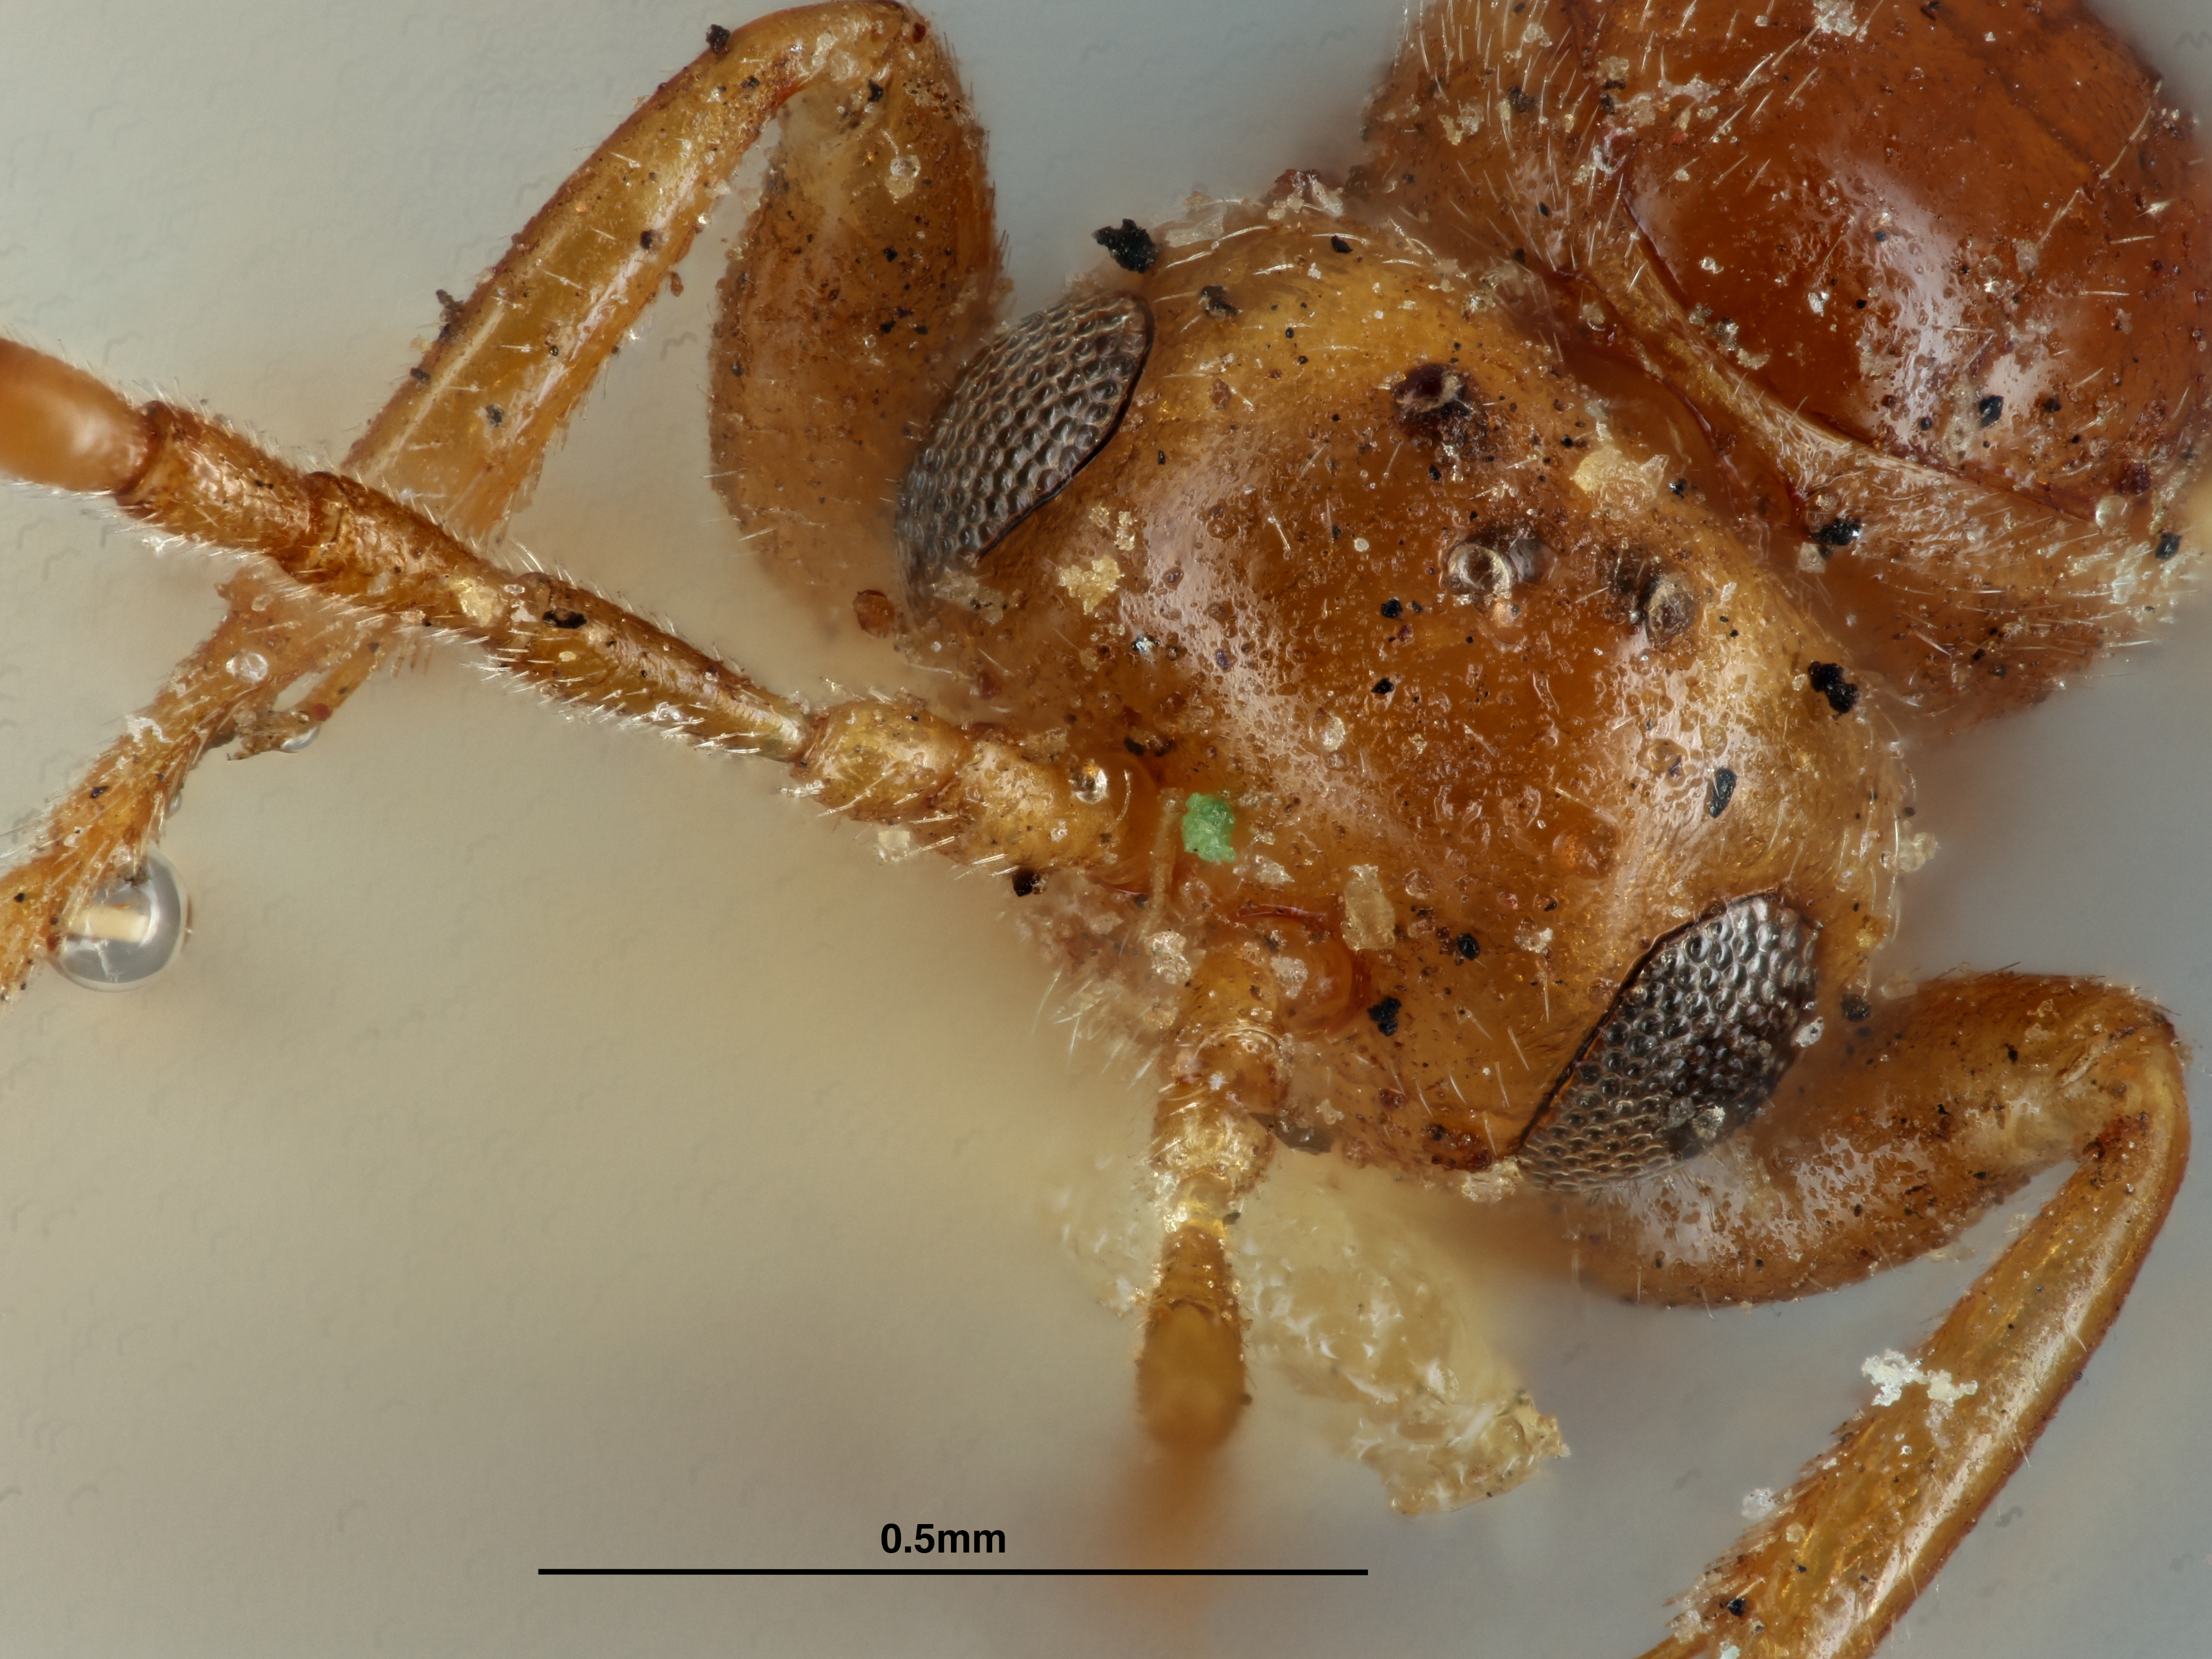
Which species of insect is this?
Dryophanta pulchripennis
